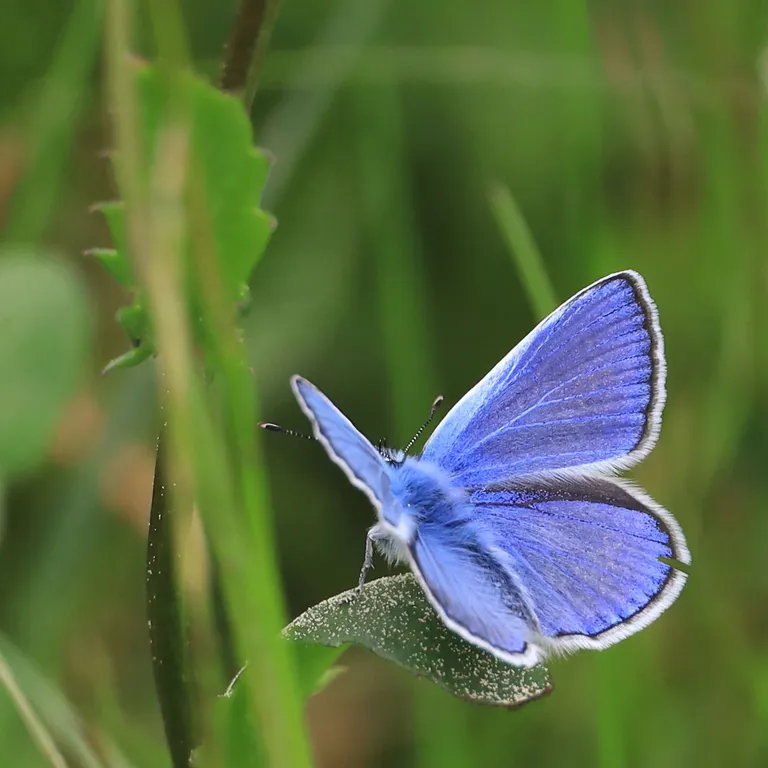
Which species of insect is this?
Polyommatus icarus
